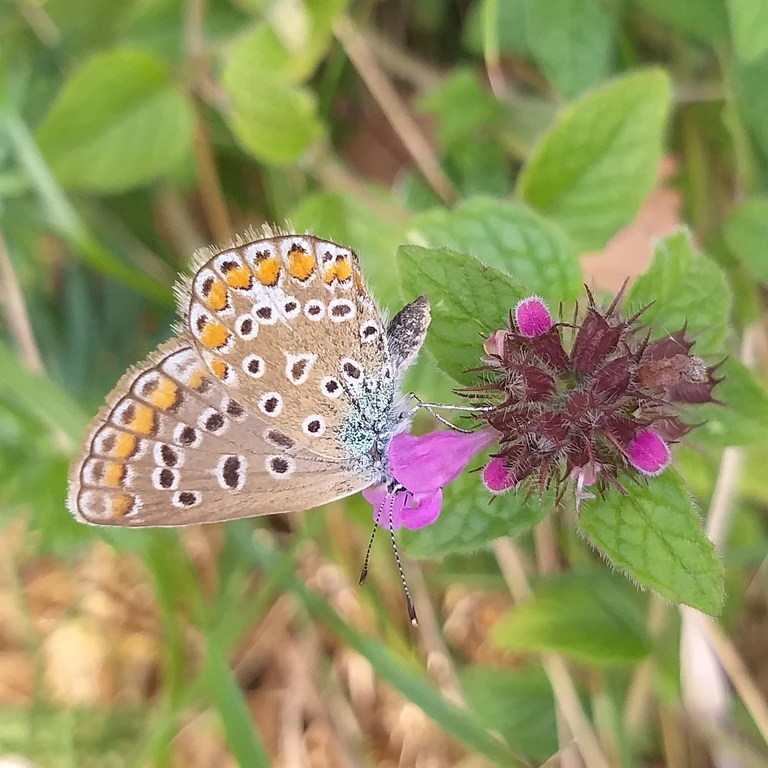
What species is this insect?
Polyommatus icarus
